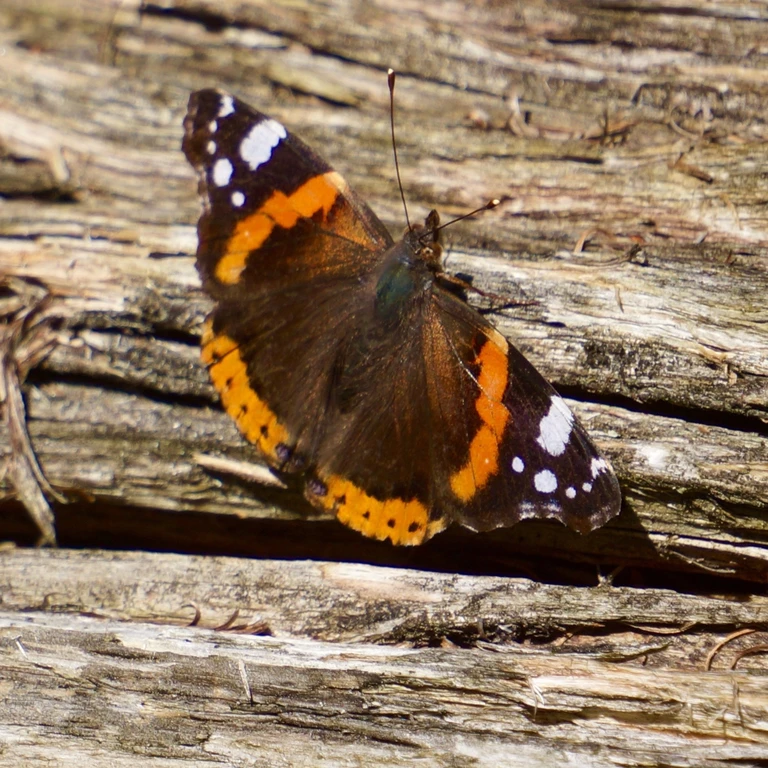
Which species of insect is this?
Vanessa atalanta
